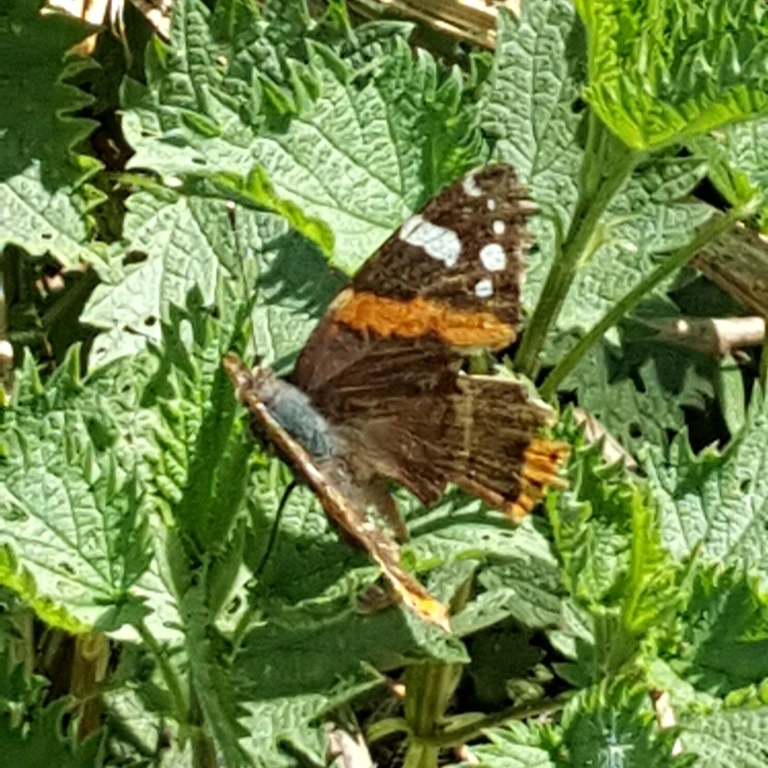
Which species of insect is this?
Vanessa atalanta
